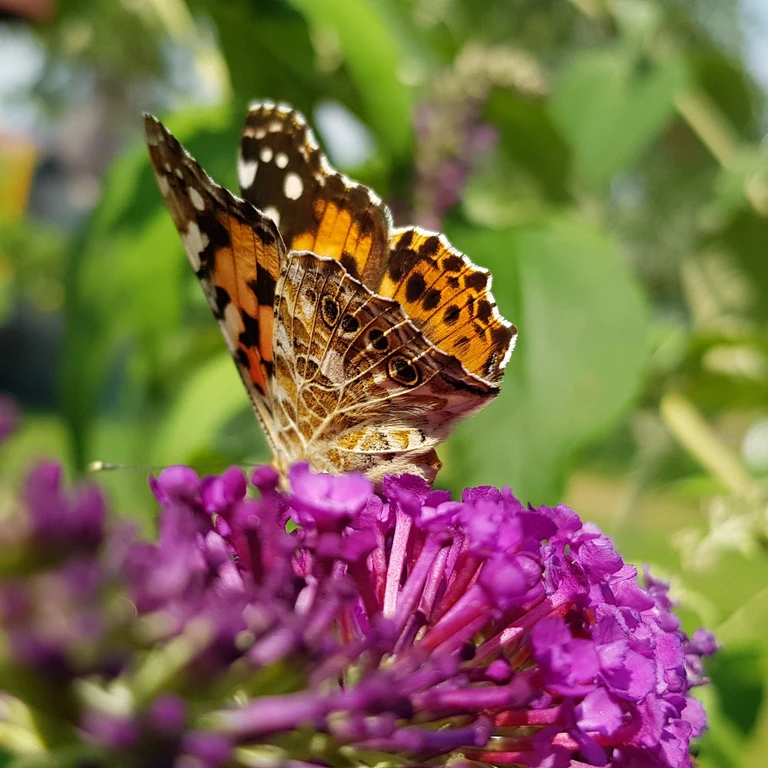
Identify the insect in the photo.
Vanessa cardui
